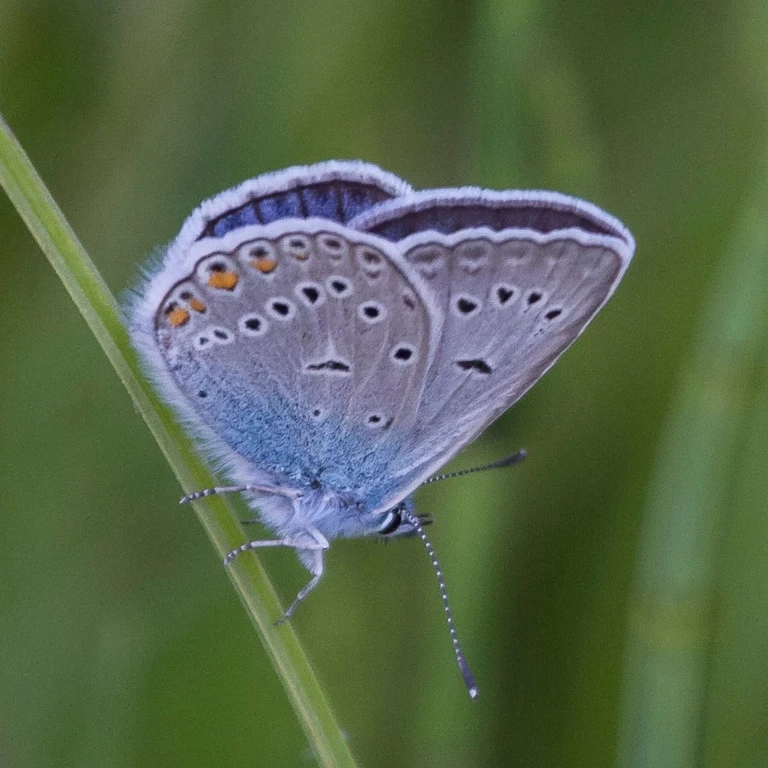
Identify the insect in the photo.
Polyommatus amandus (also Plebejus amanda)
